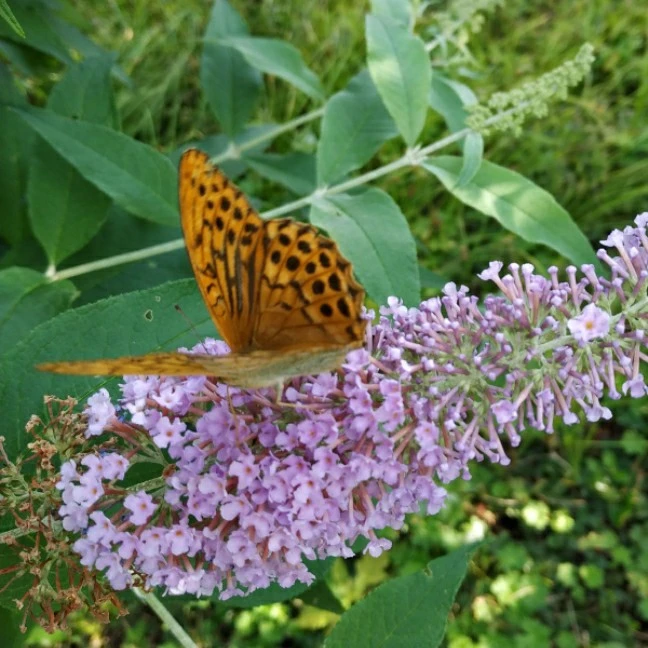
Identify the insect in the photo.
Argynnis paphia
